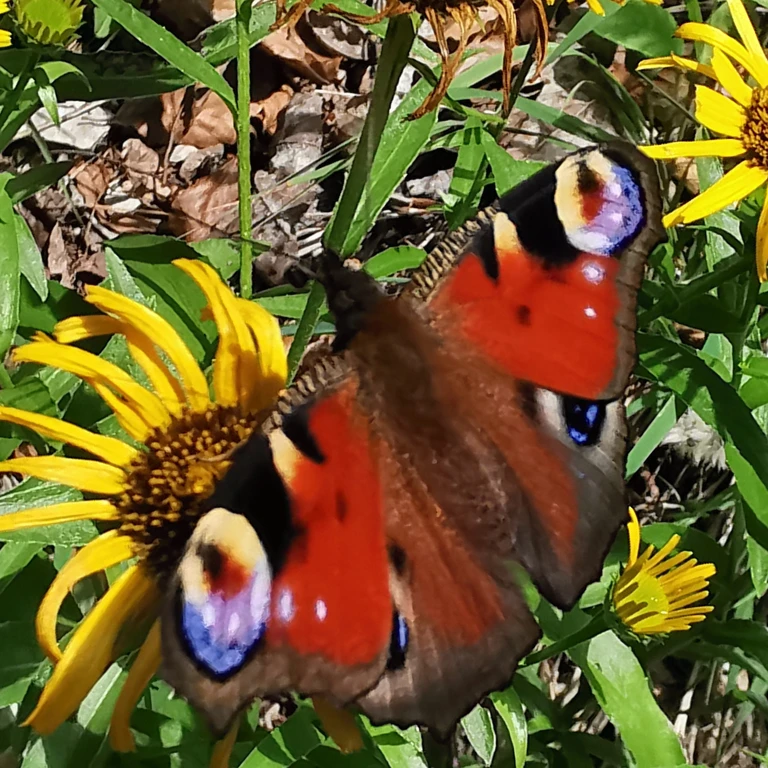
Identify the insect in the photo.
Aglais io
